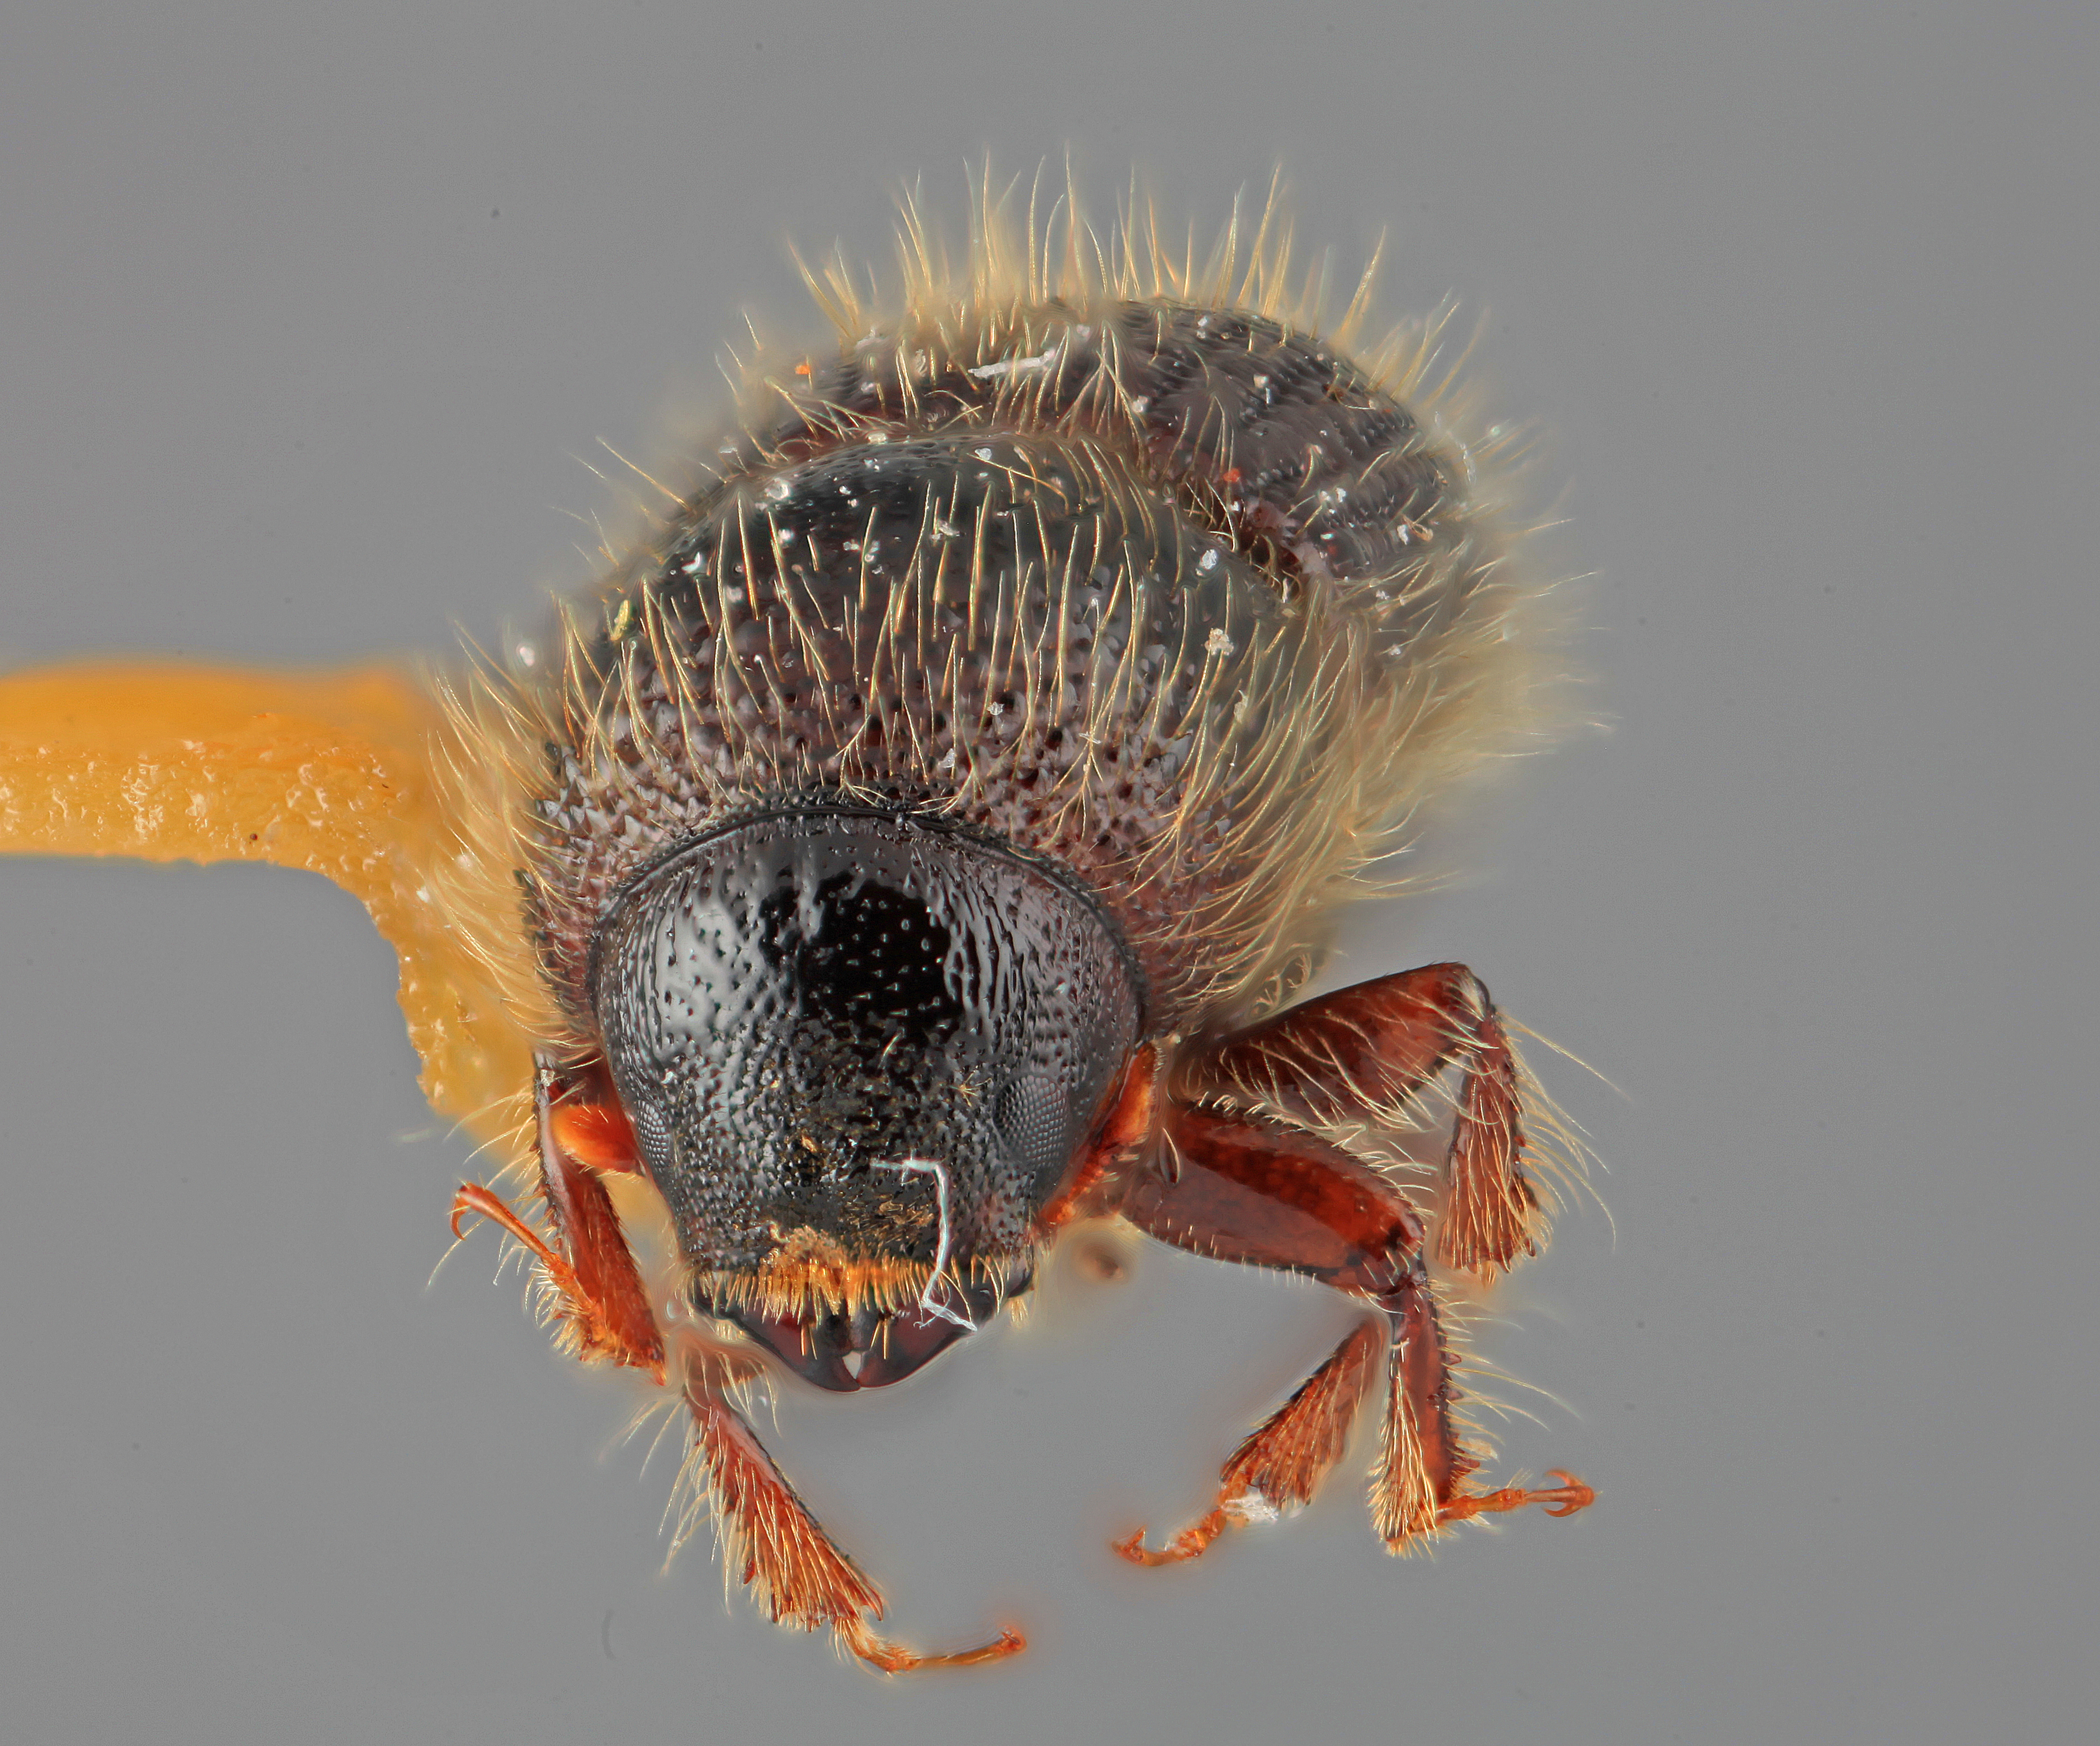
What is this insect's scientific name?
Ips utahensis
